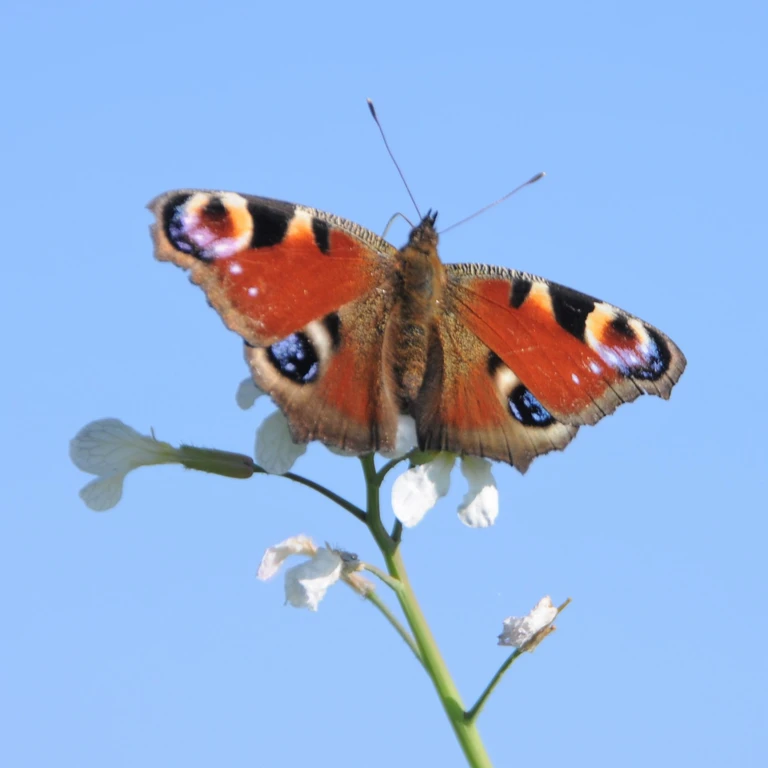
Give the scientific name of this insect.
Aglais io
